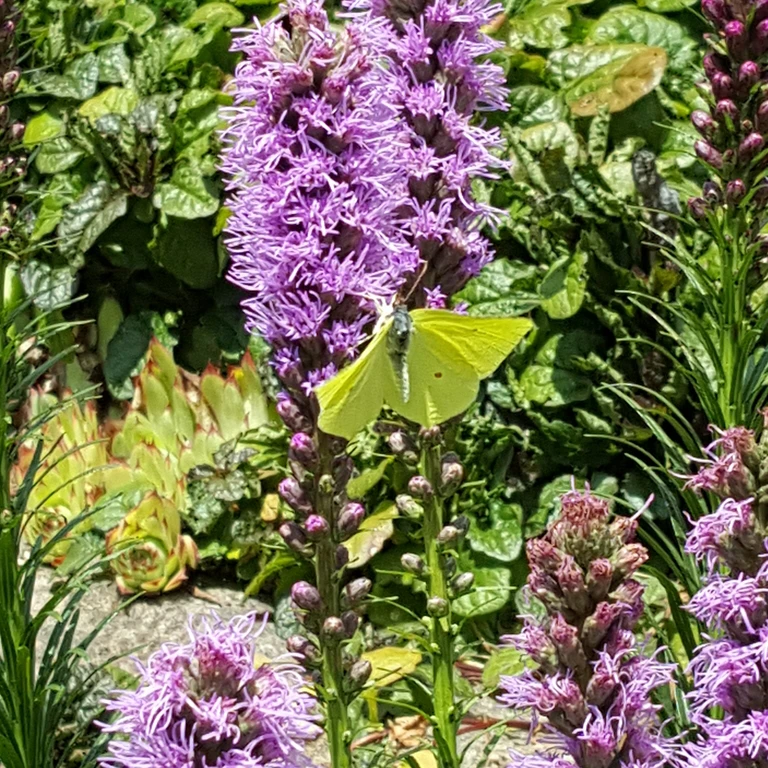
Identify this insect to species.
Gonepteryx rhamni
